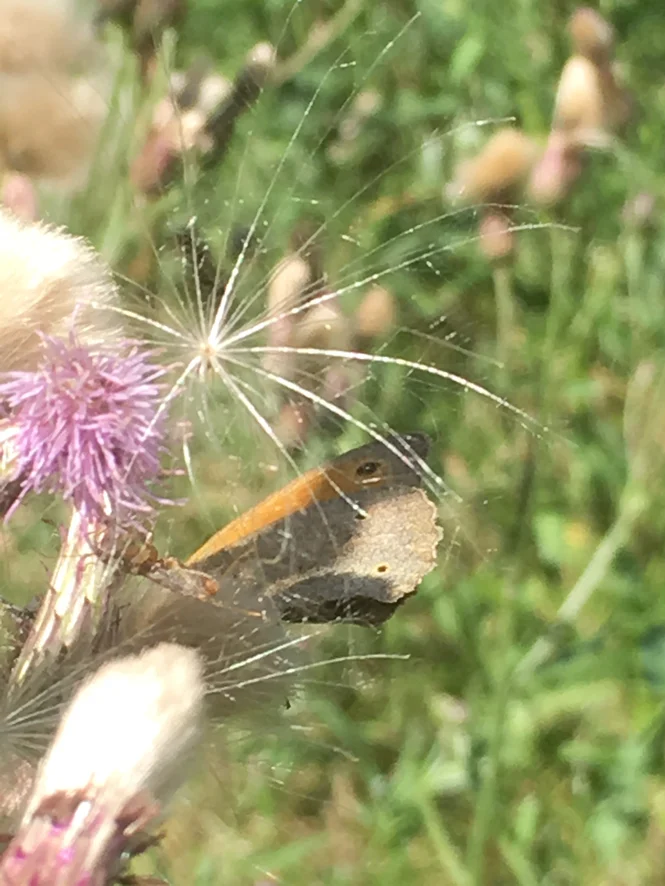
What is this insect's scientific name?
Maniola jurtina
